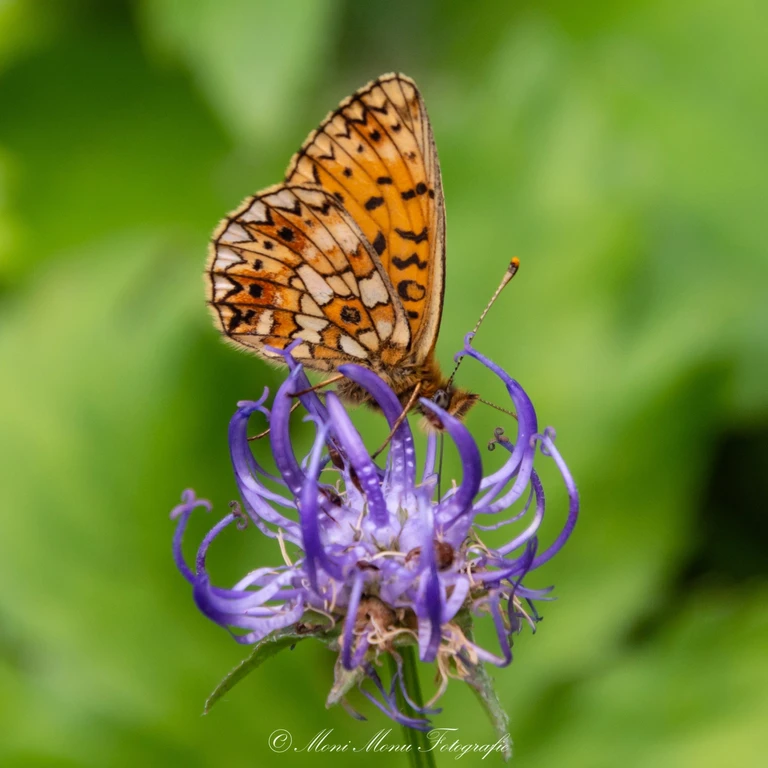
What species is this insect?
Boloria selene
